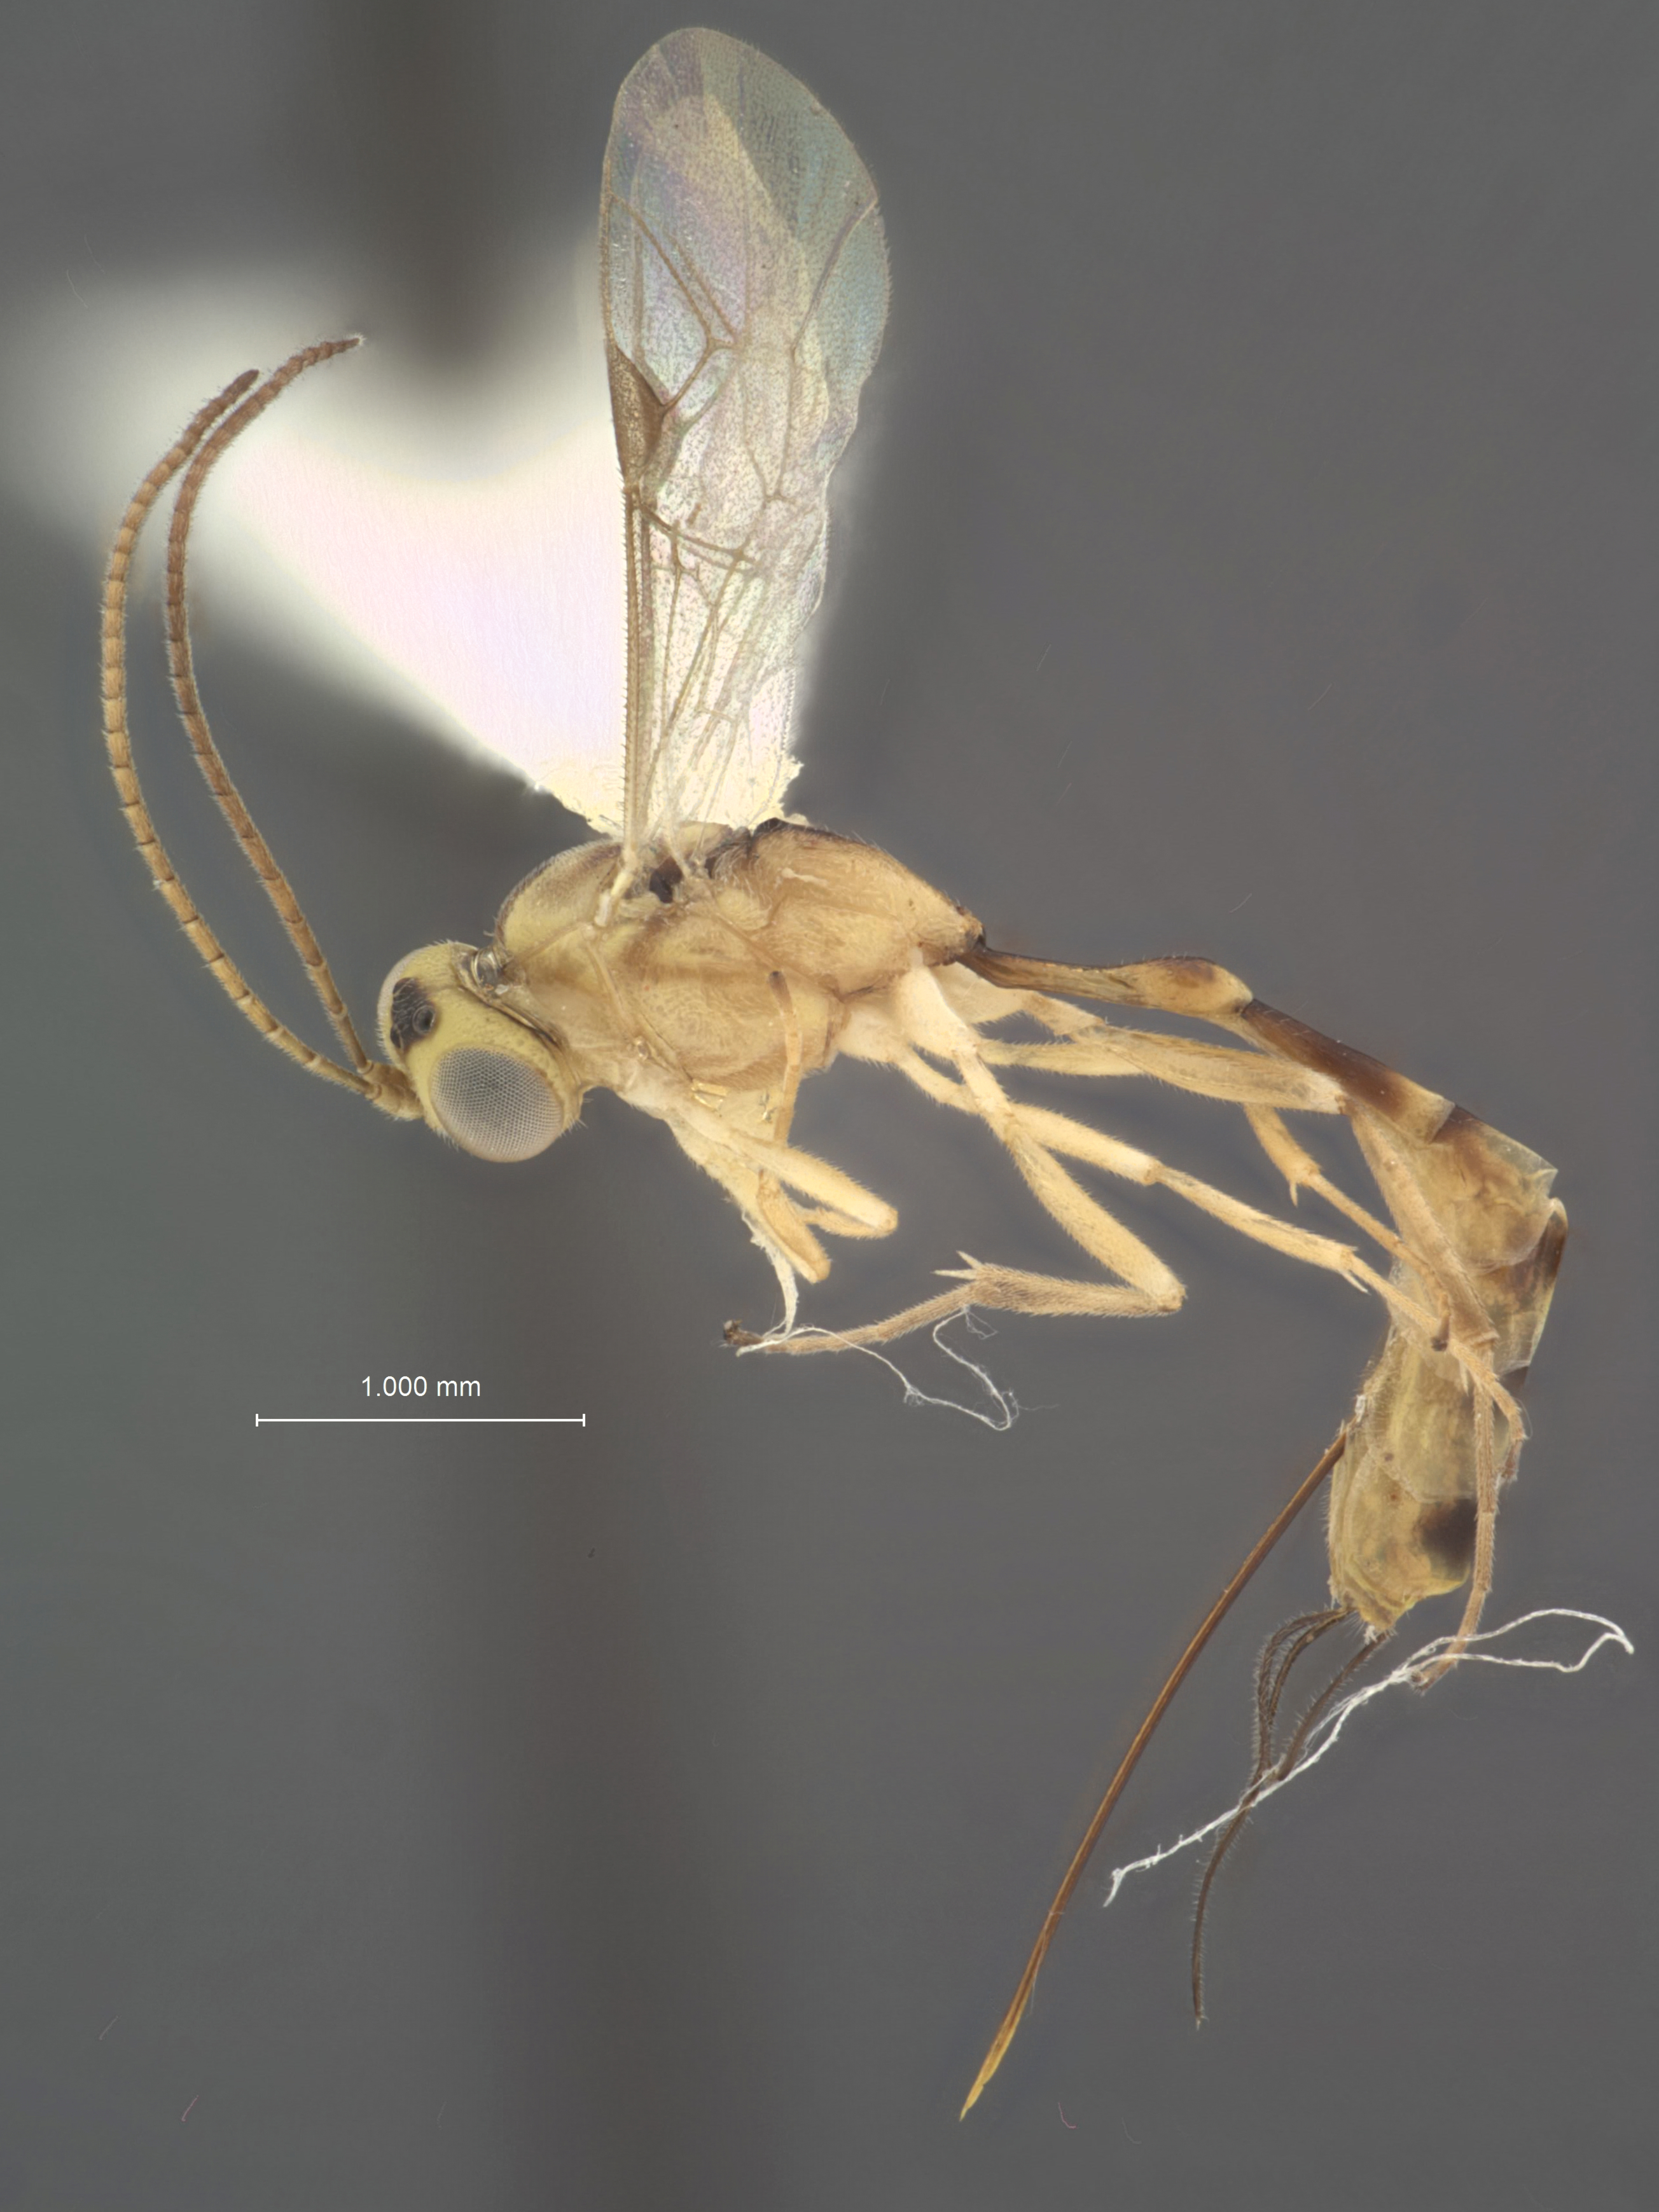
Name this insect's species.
Temelucha helvola
